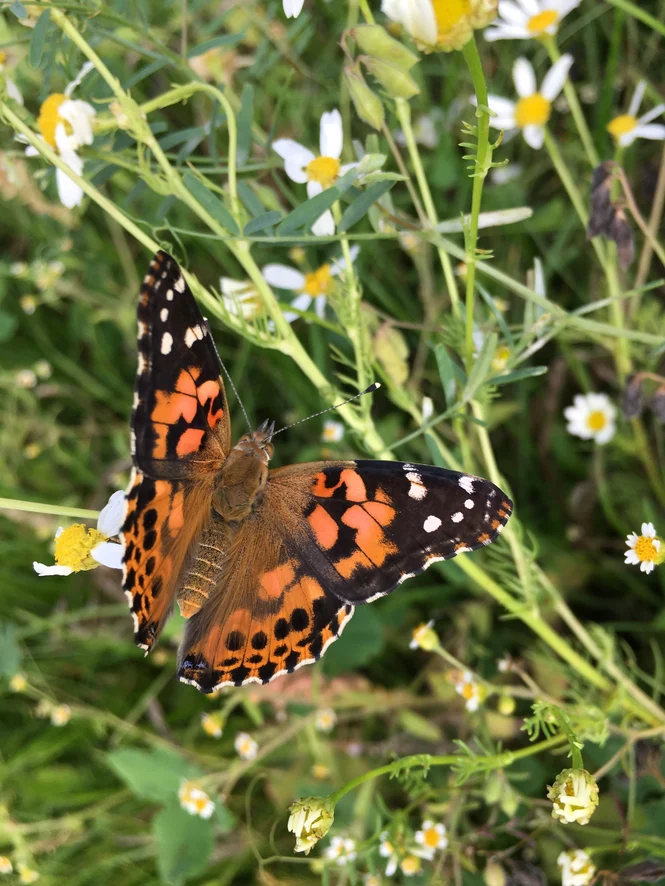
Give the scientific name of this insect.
Vanessa cardui
